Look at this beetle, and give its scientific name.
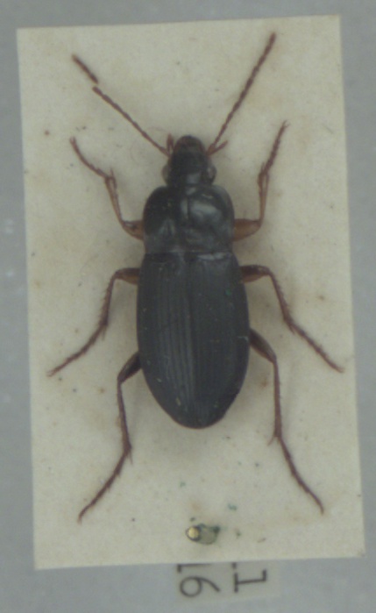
Calathus erratus
